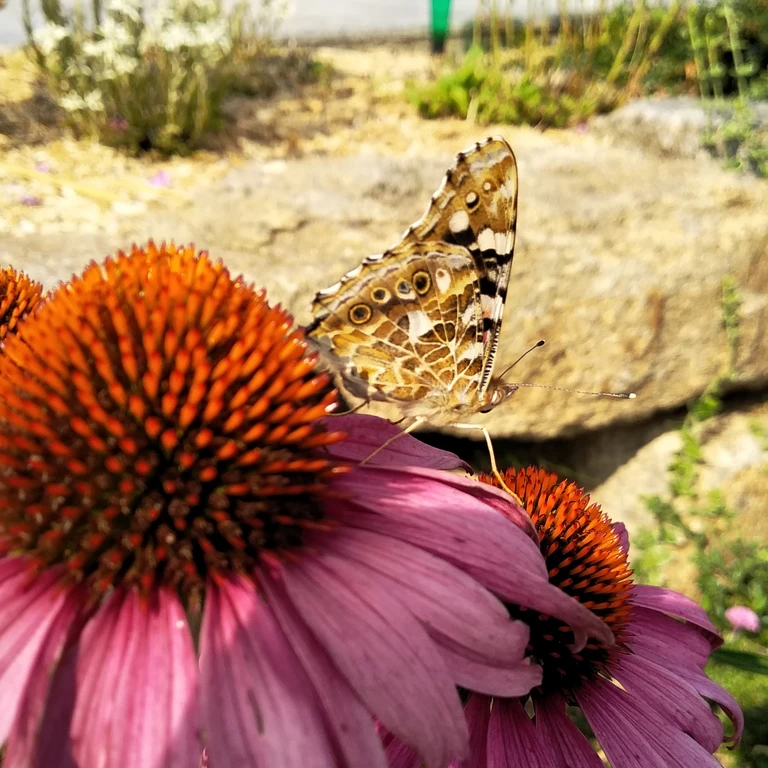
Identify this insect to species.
Vanessa cardui
